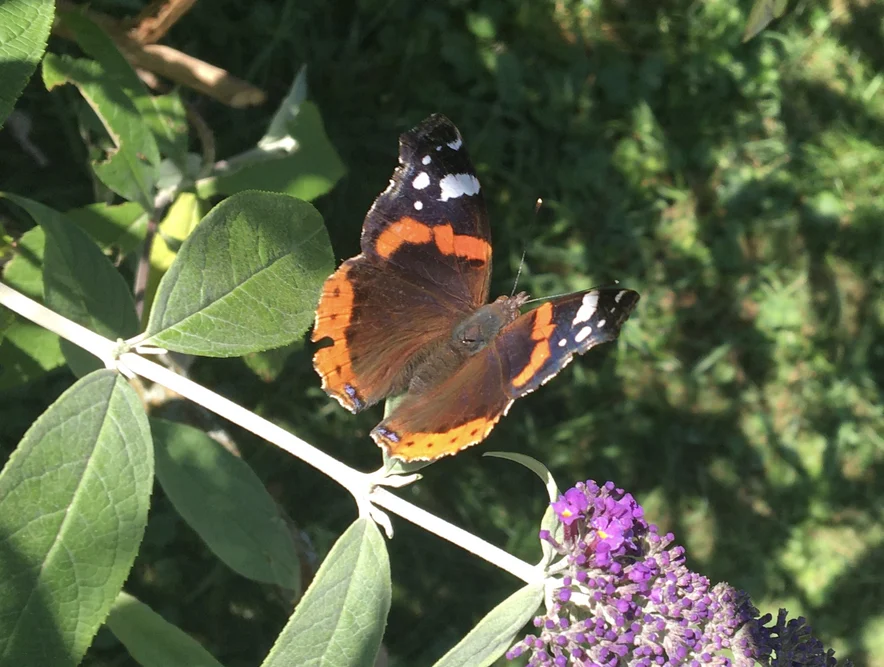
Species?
Vanessa atalanta
